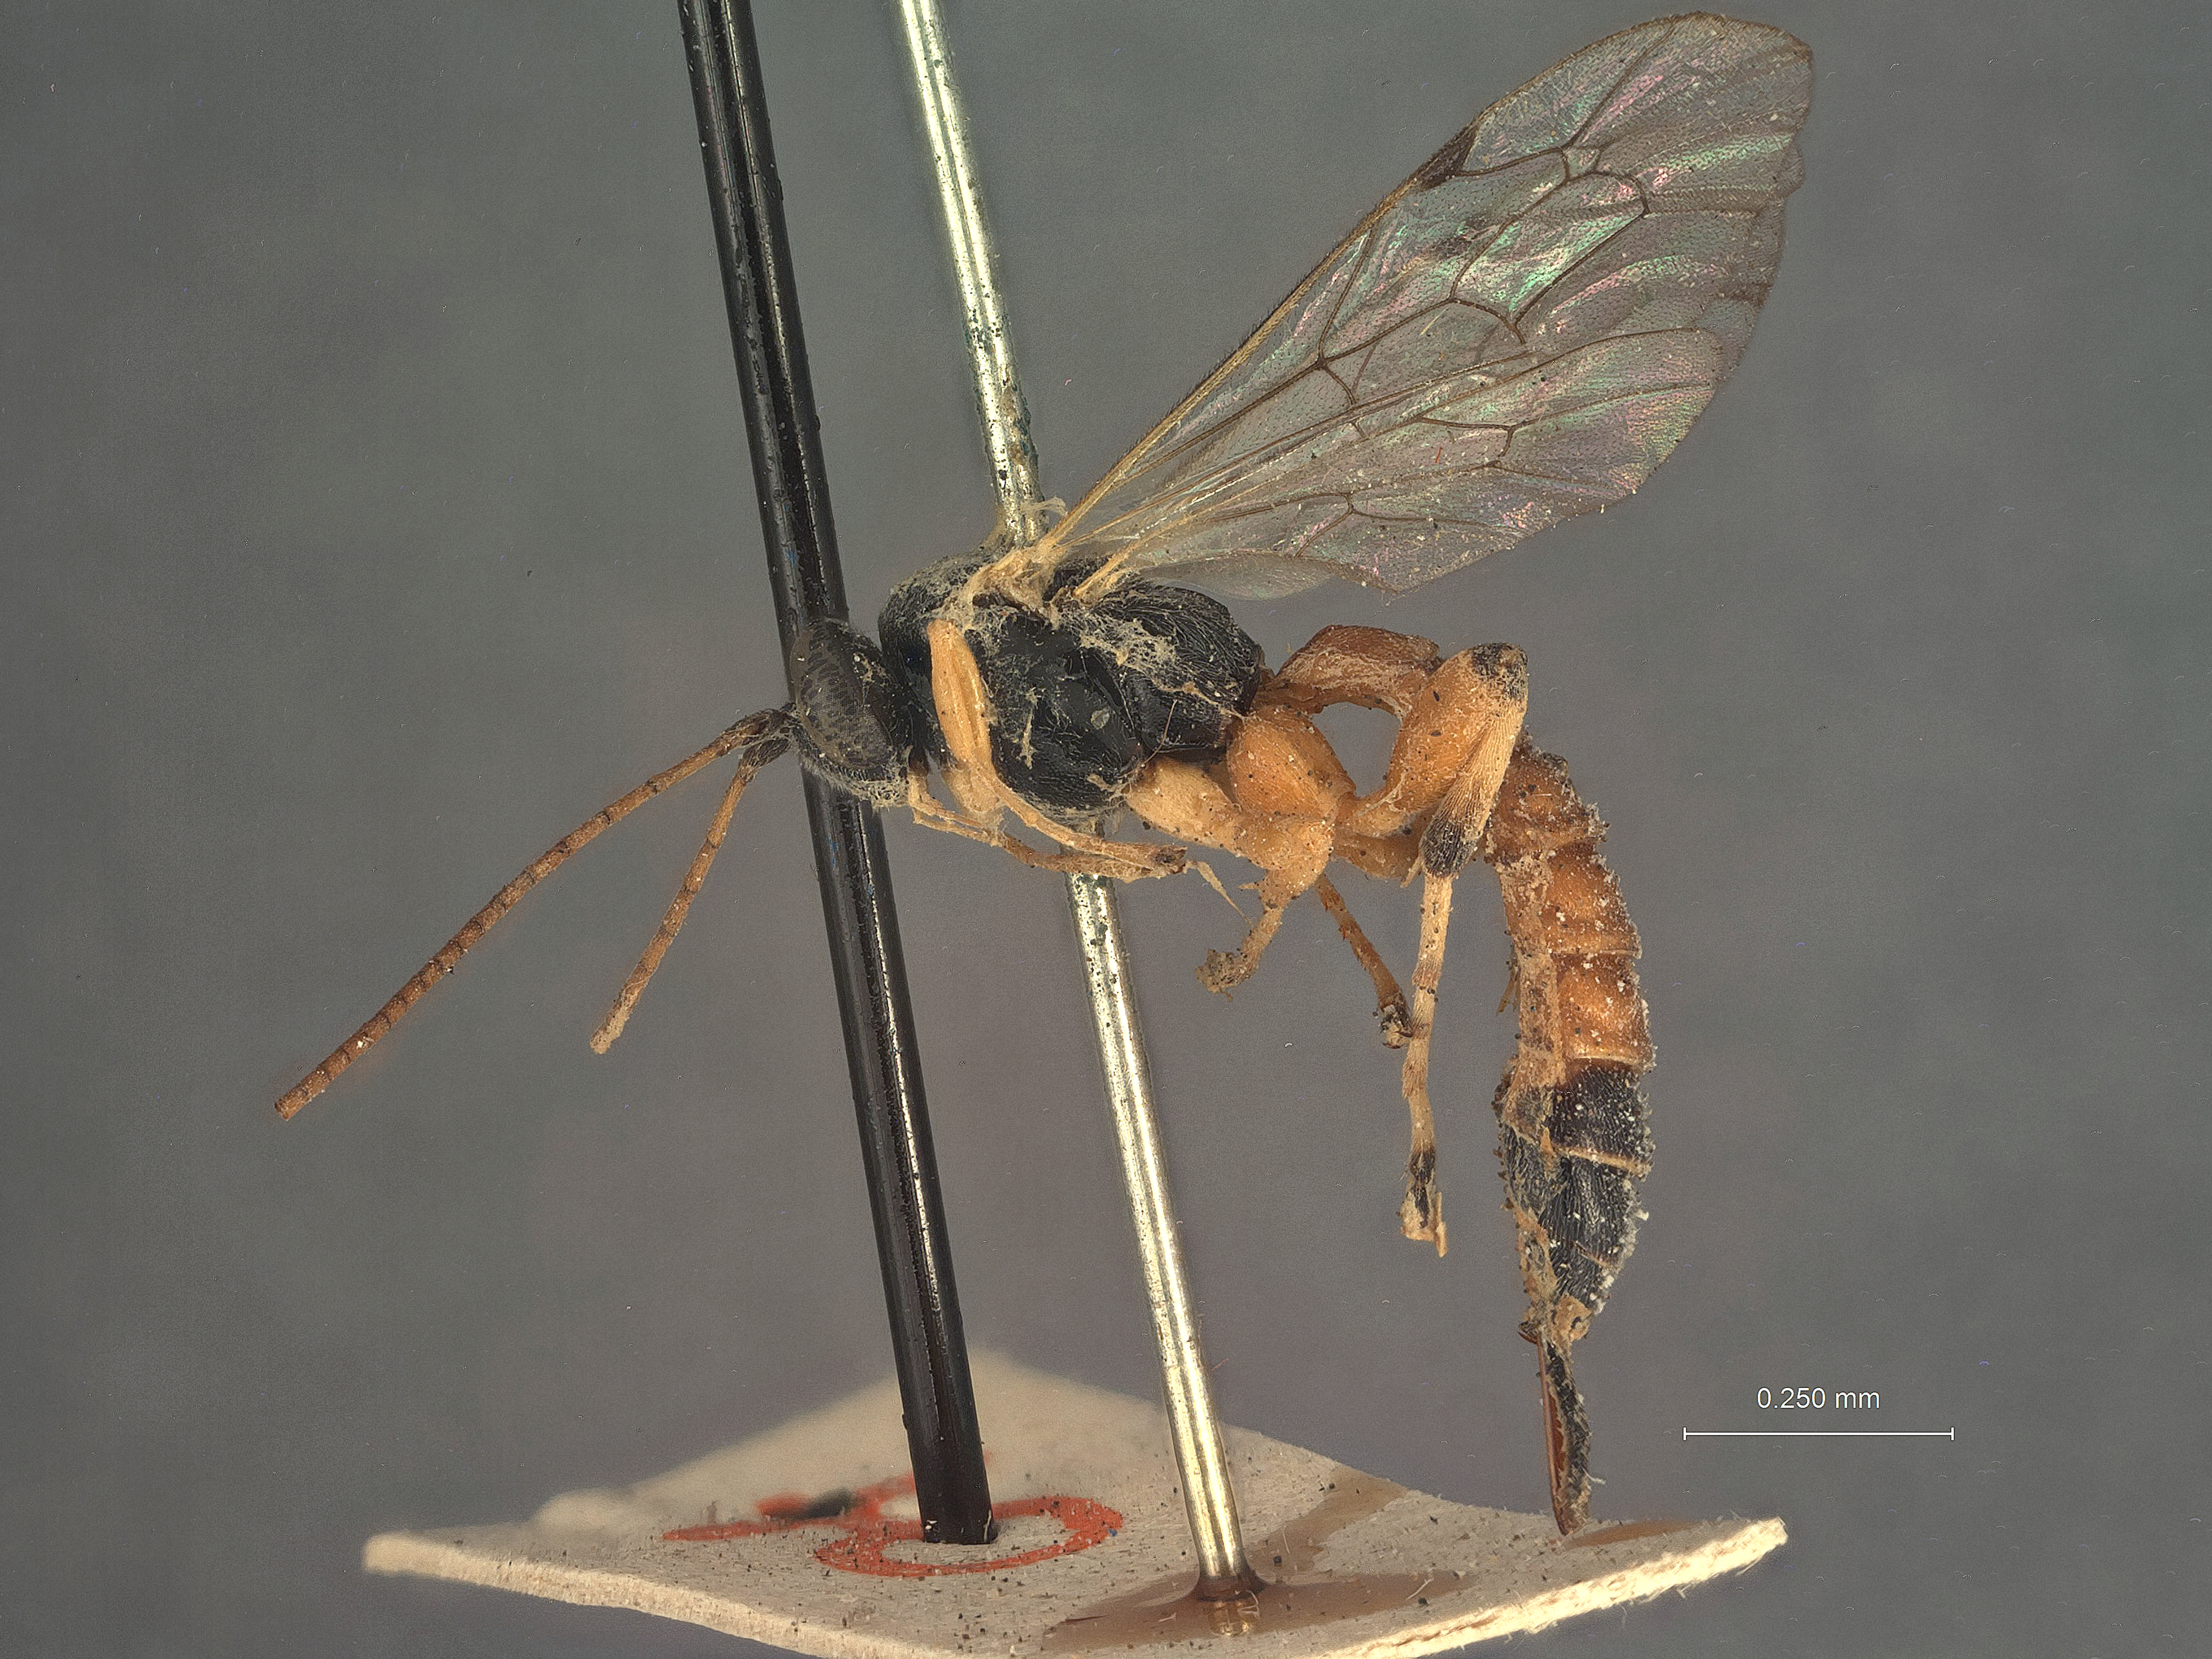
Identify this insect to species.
Nesopimpla naranyae
